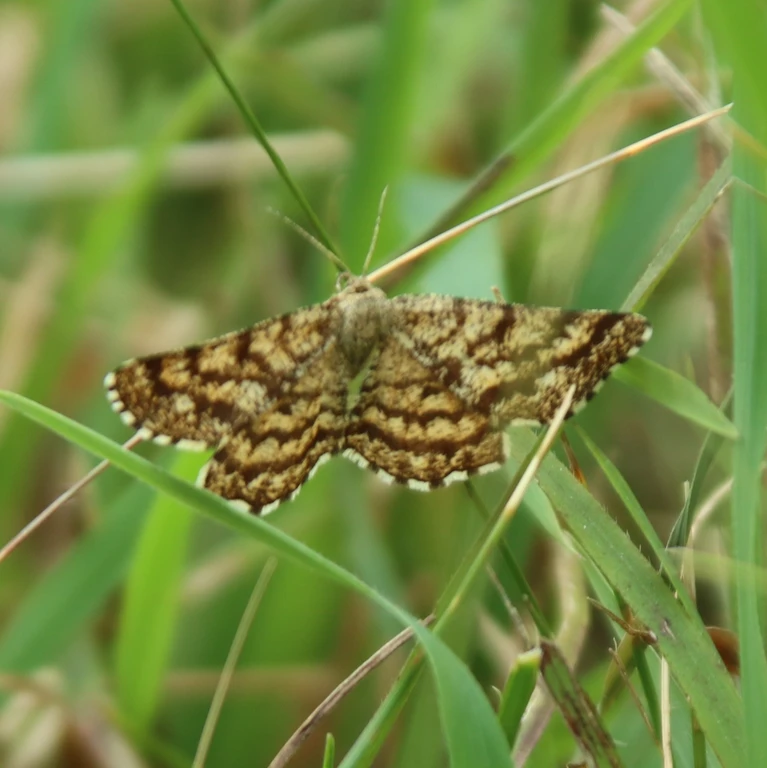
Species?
Ematurga atomaria
